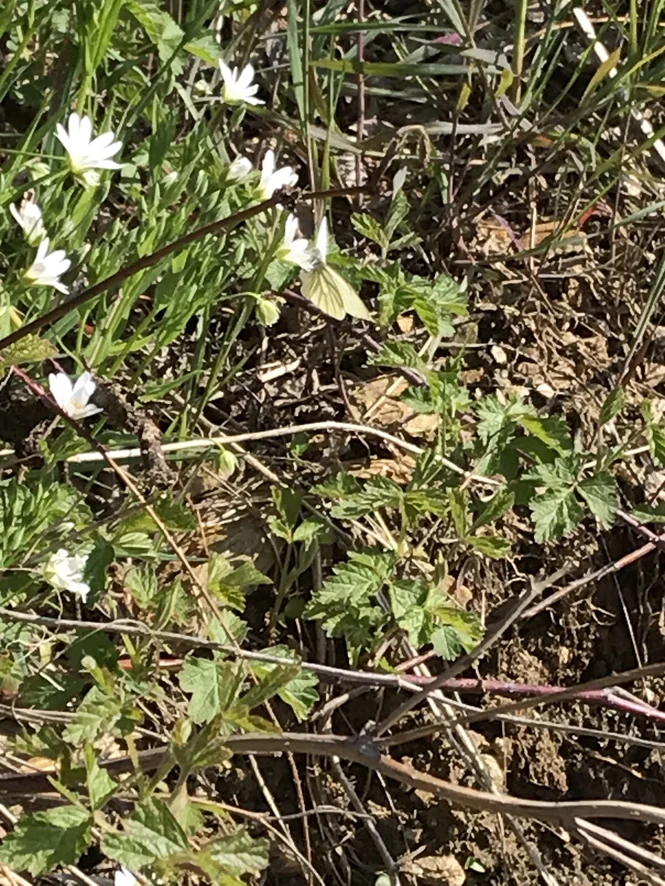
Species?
Pieris napi
